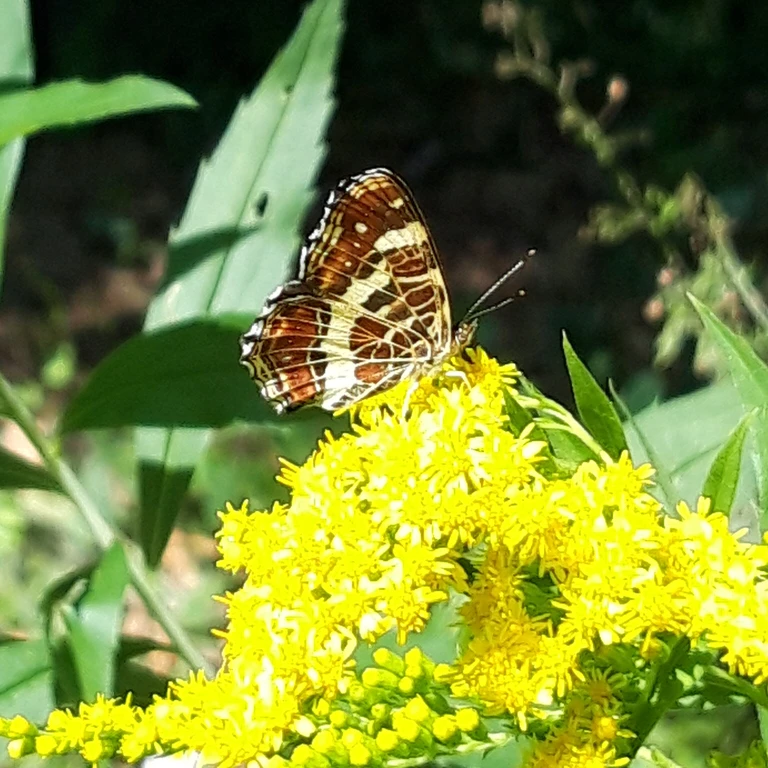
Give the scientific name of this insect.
Araschnia levana
